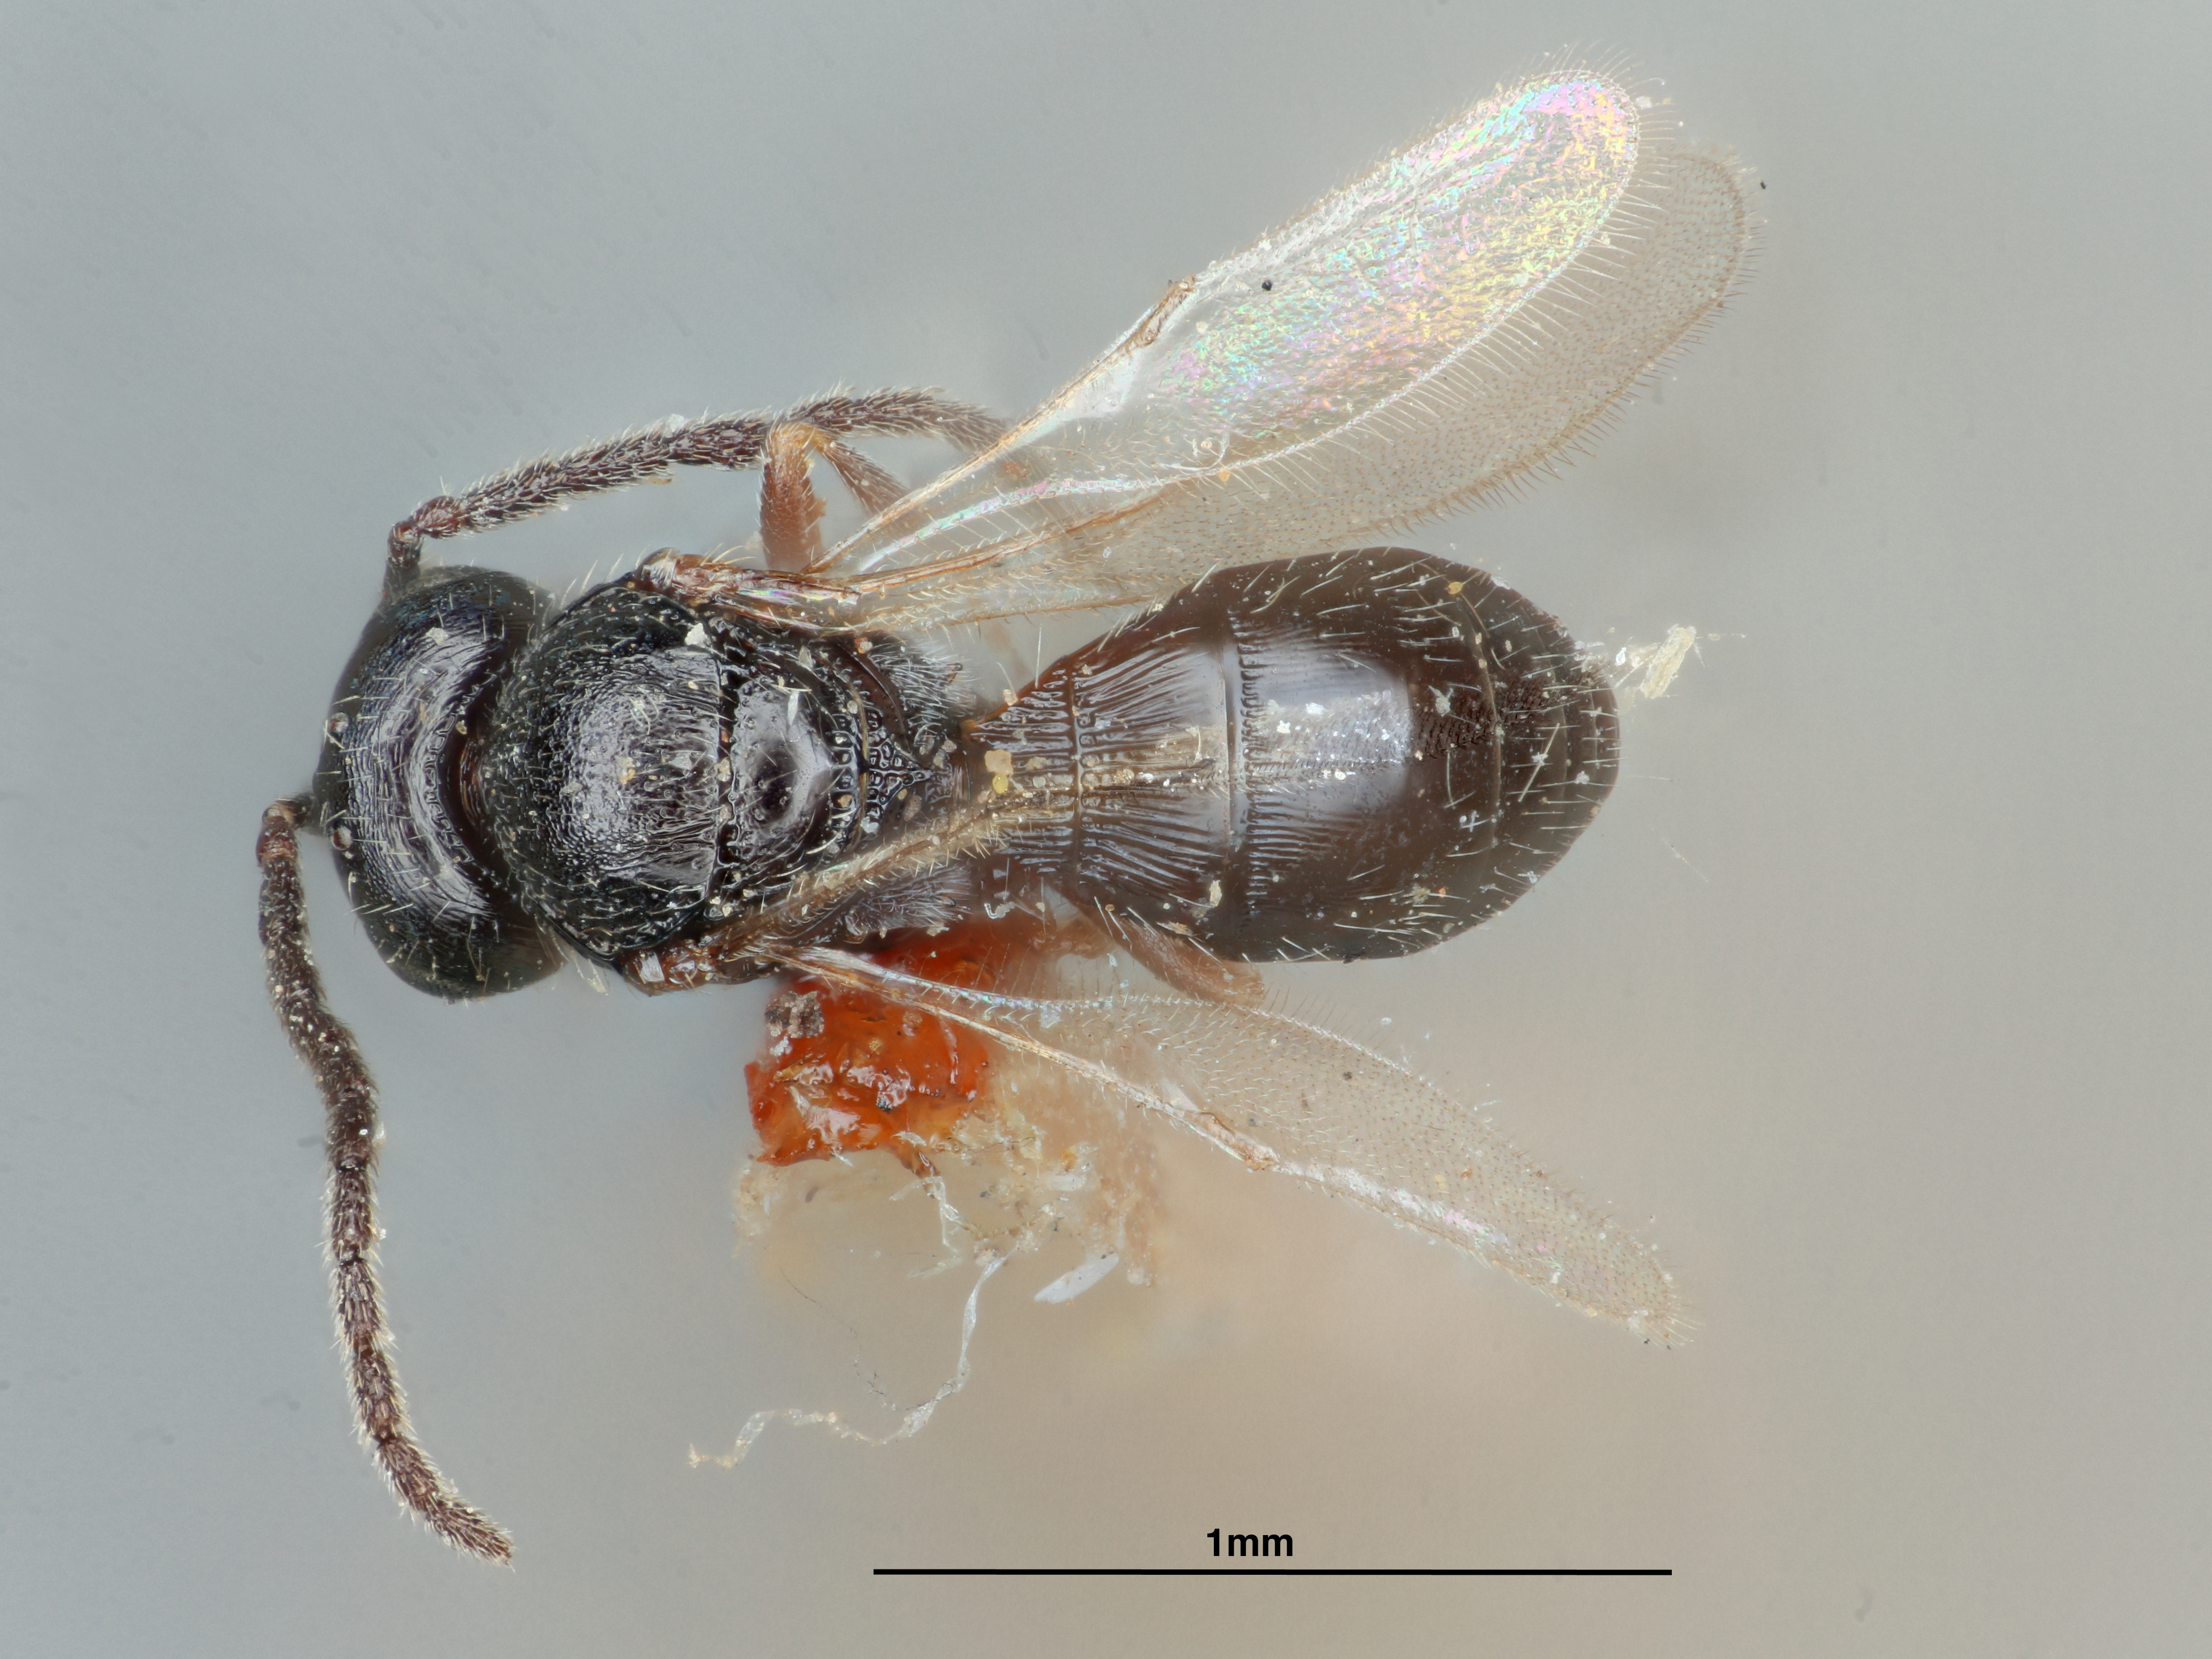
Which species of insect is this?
Trimorus distinctus
